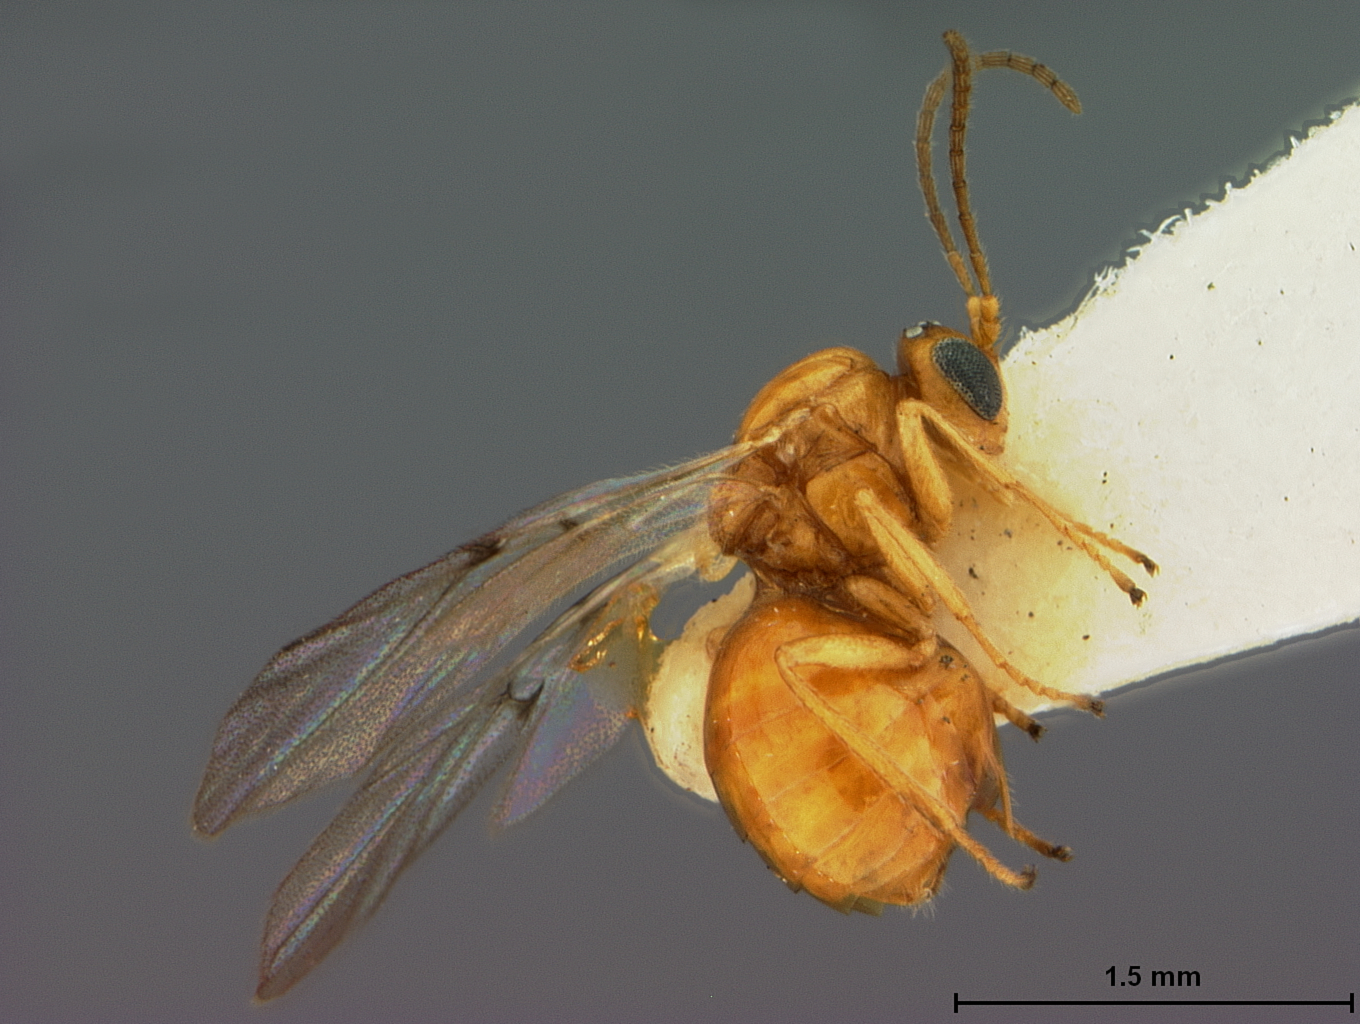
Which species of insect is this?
Liodora viscida
